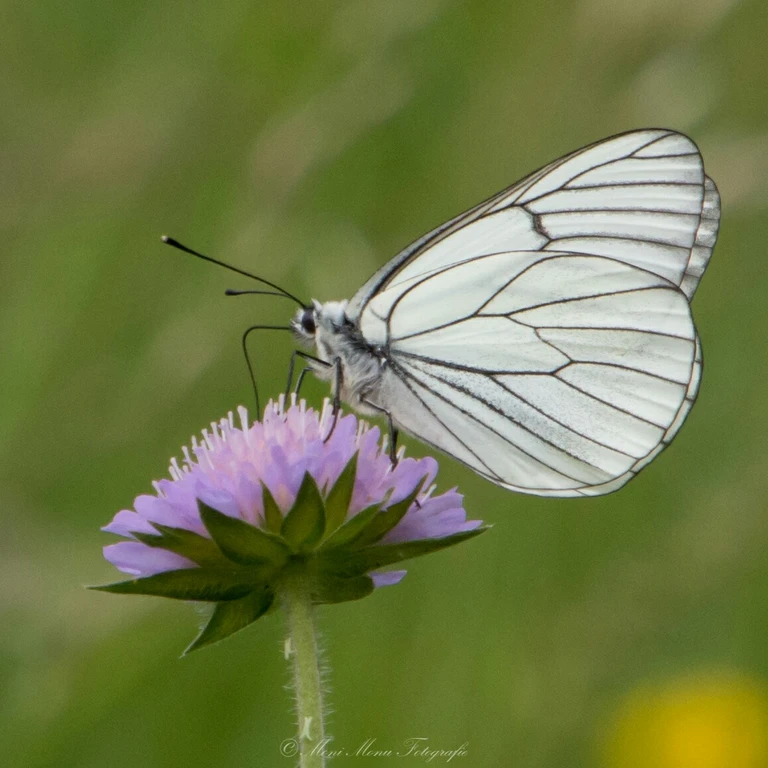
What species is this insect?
Aporia crataegi
